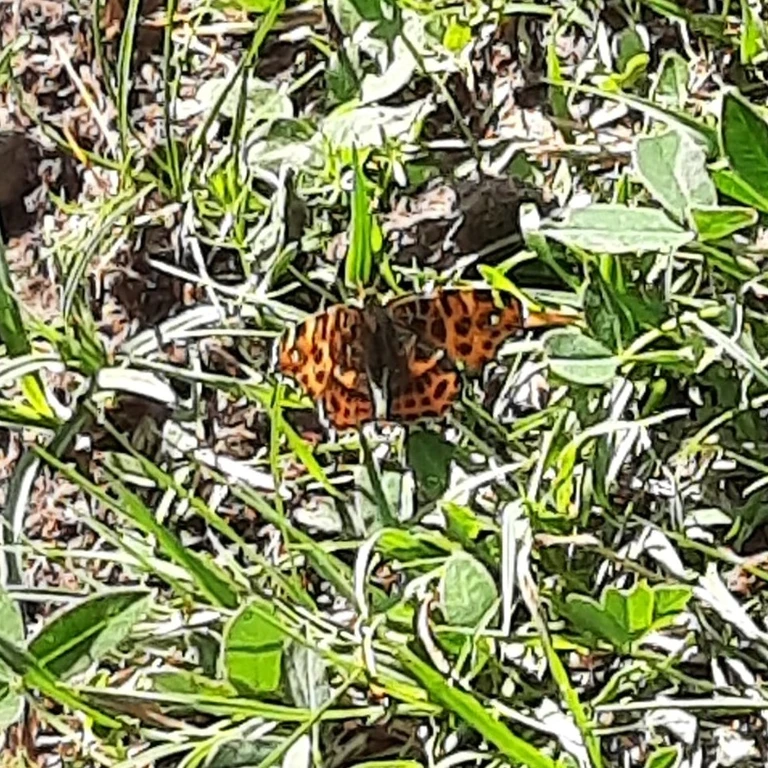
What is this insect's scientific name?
Araschnia levana
